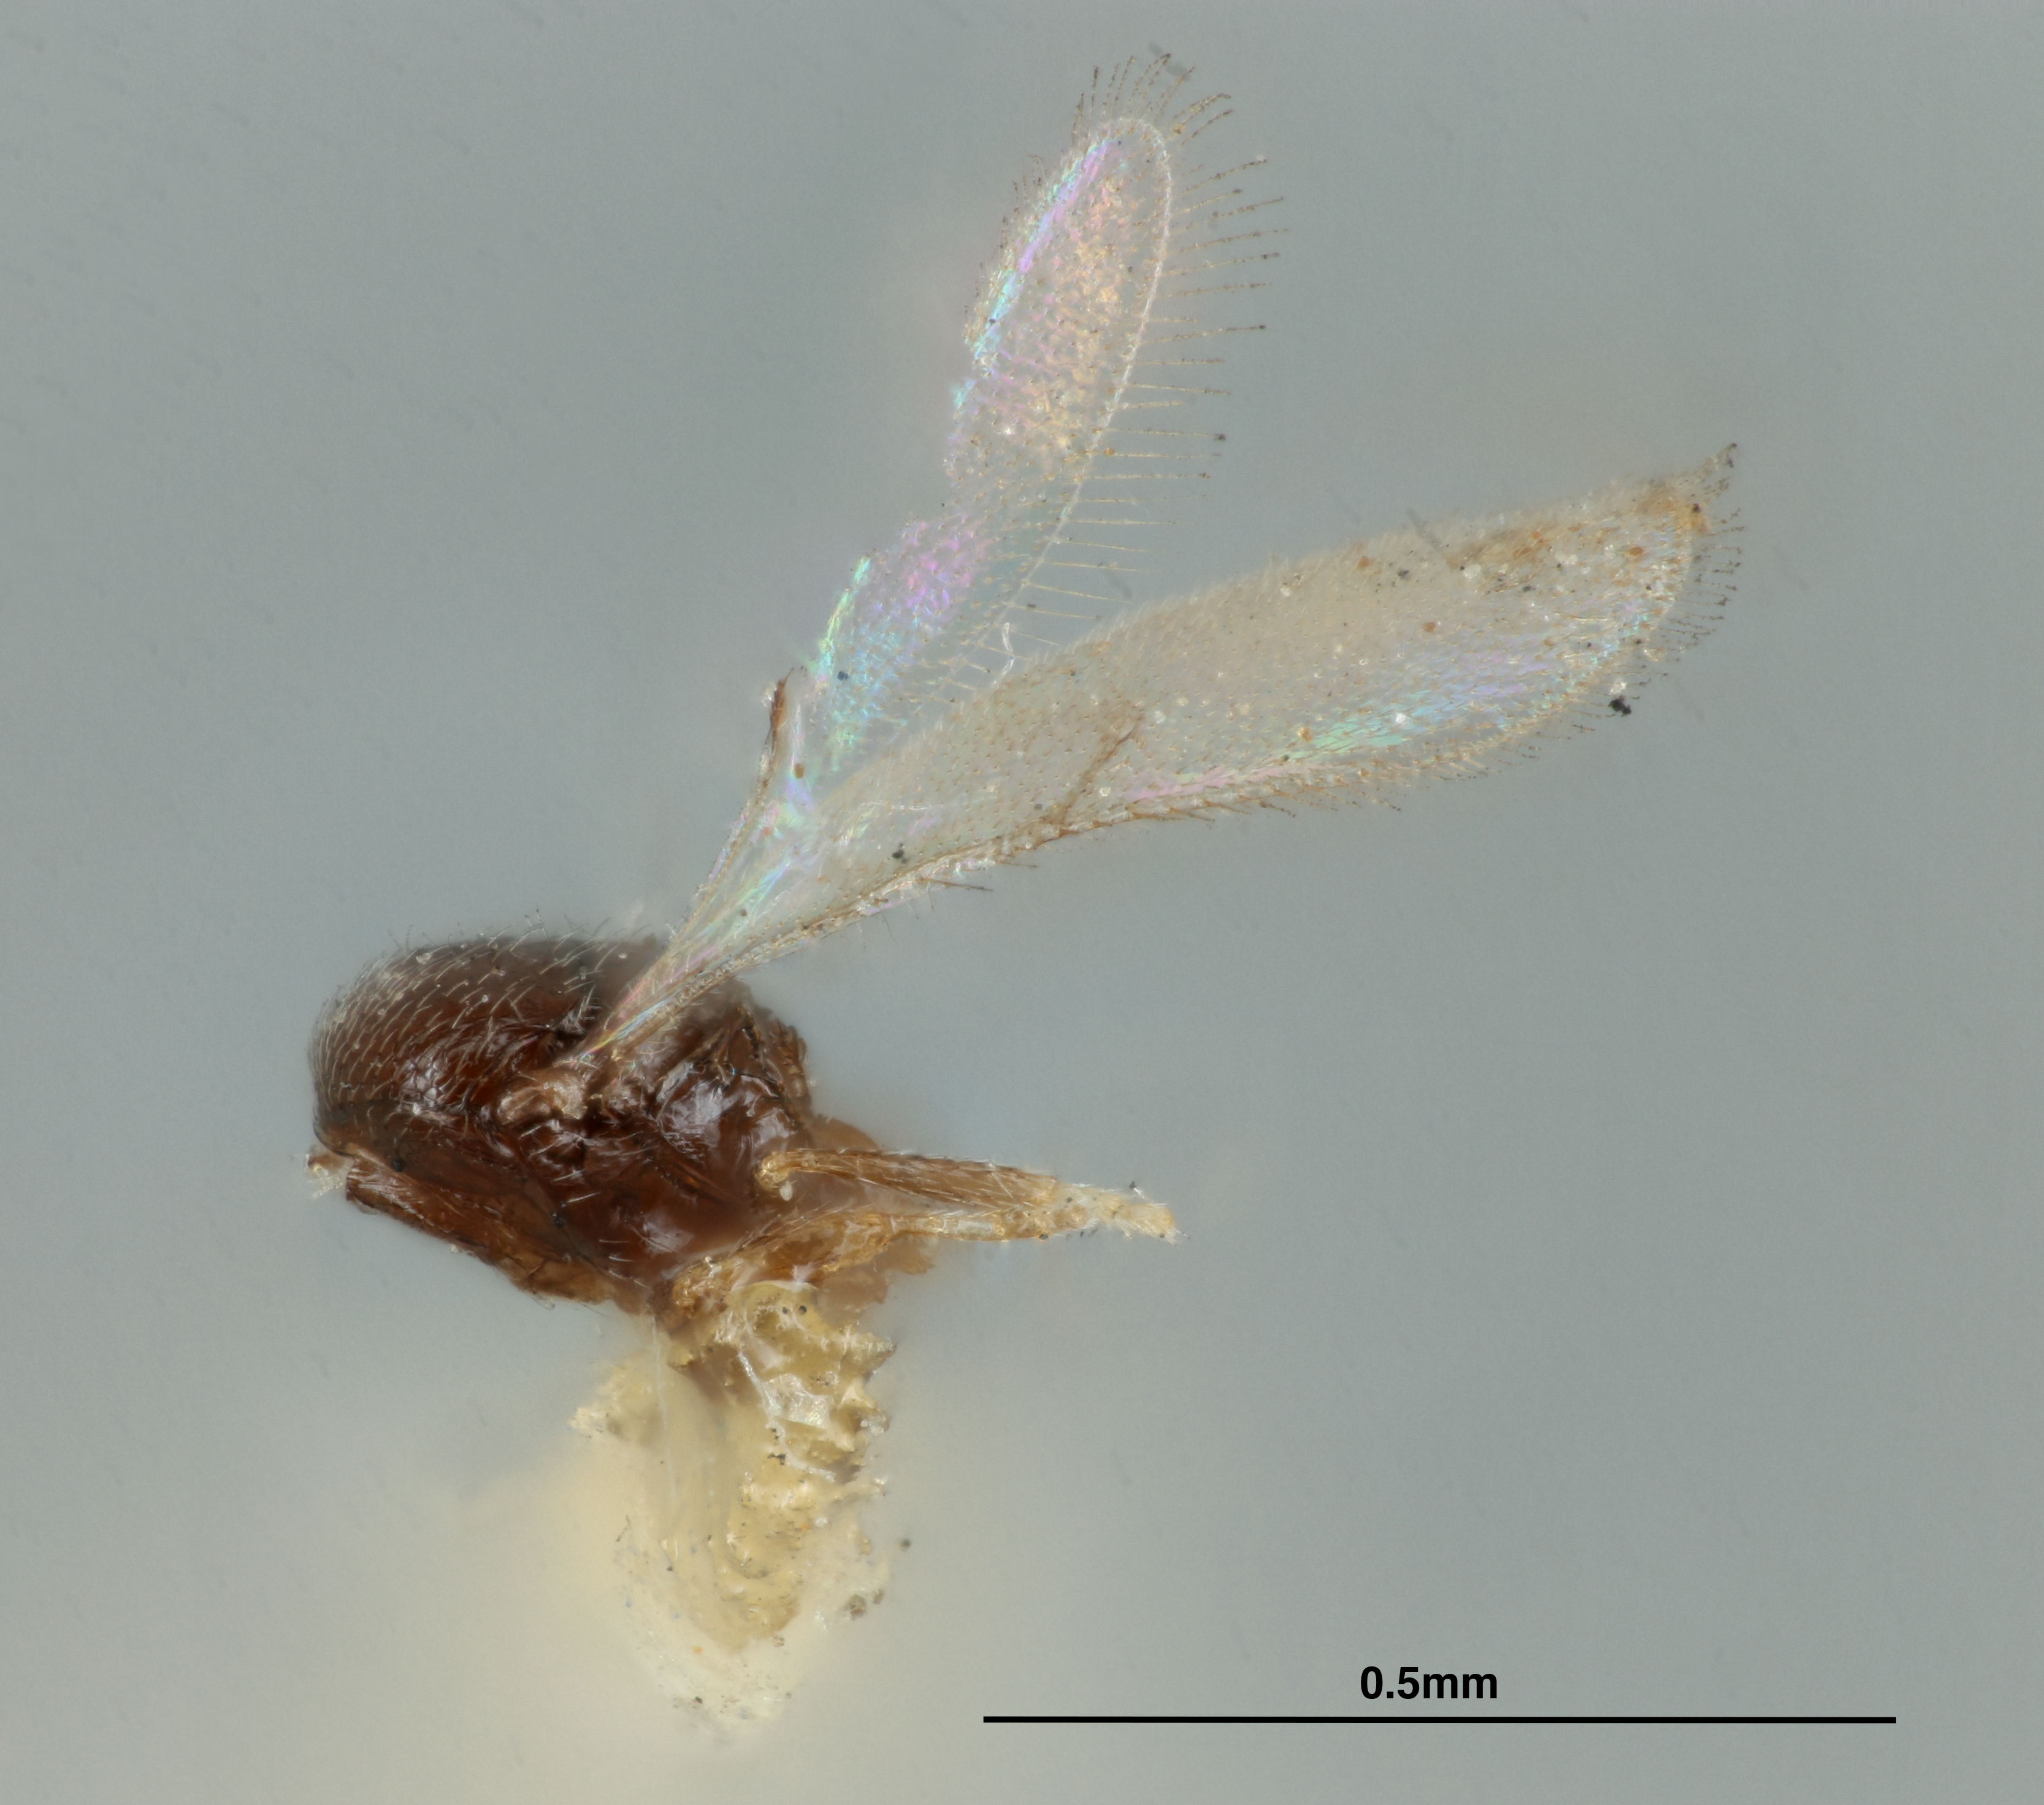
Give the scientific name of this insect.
Telenomus minimus
